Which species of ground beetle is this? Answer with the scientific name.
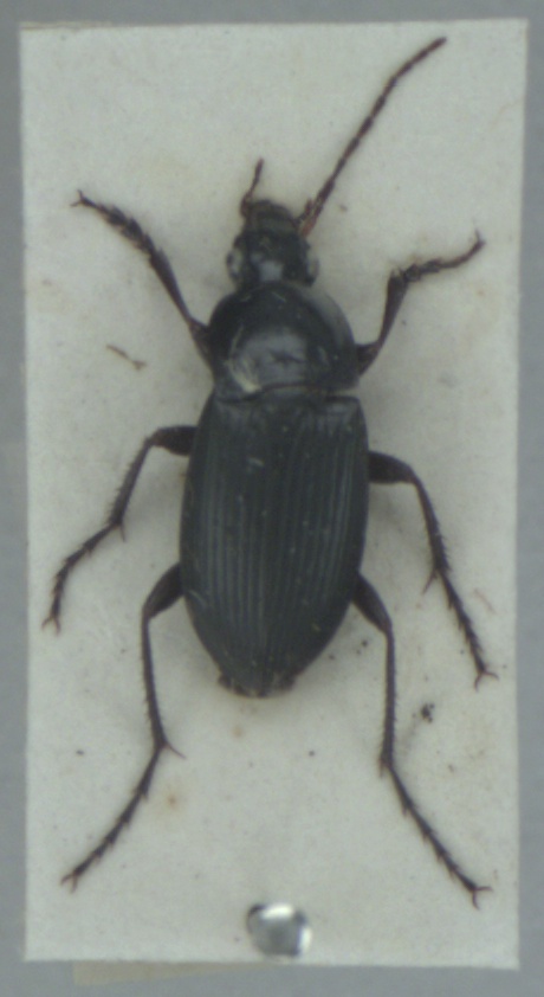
Calathus fuscipes
